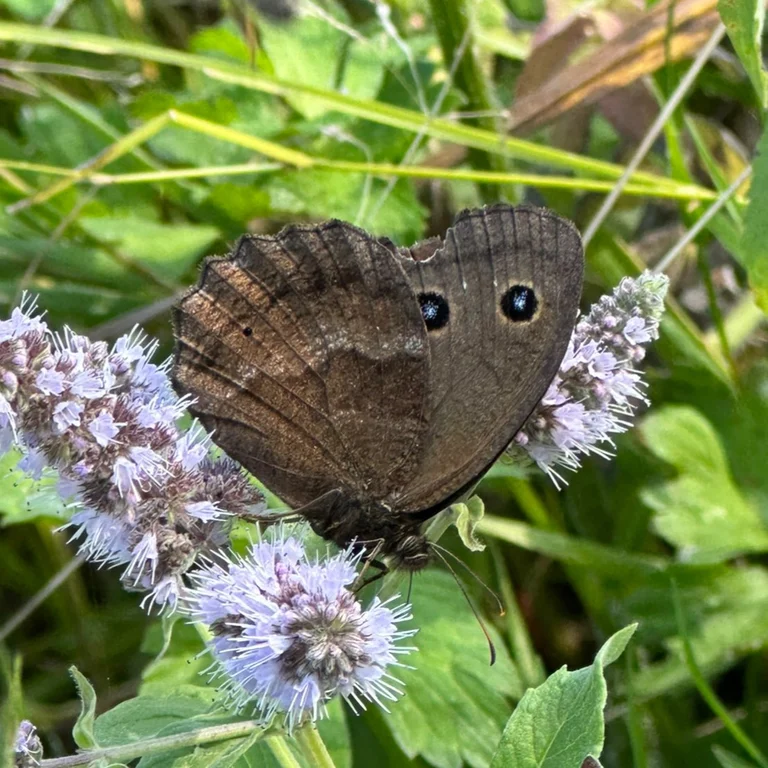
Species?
Minois dryas
